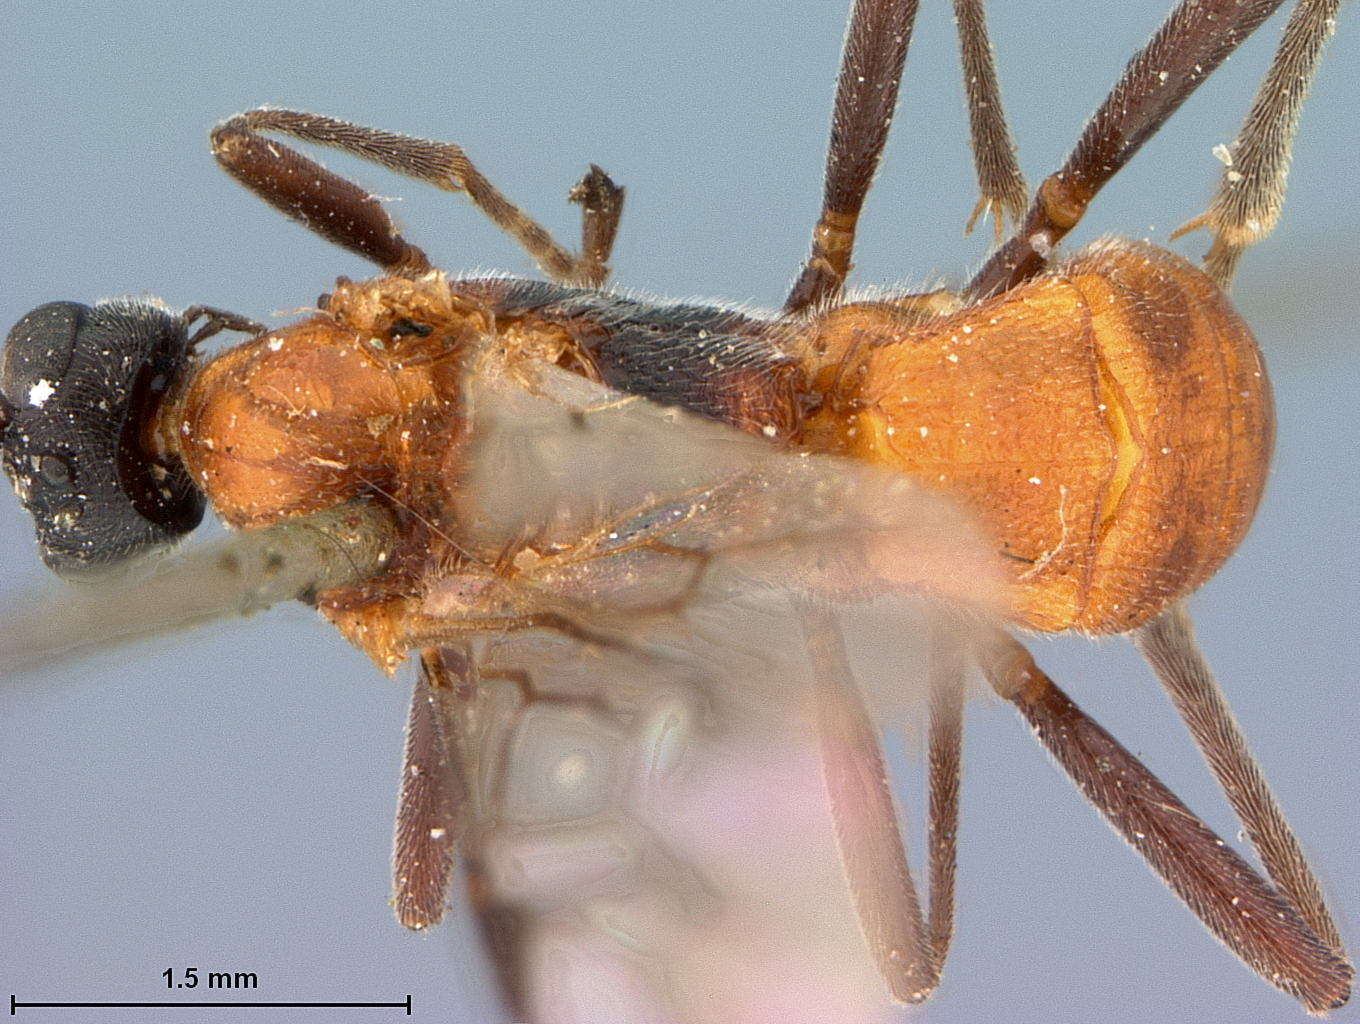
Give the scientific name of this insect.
Rhogas molestus
